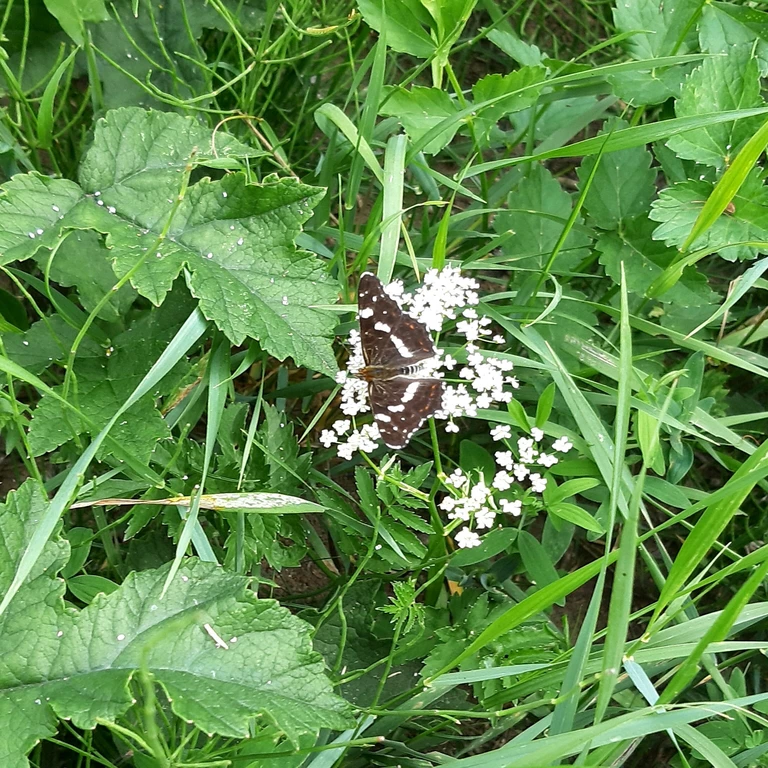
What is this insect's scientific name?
Araschnia levana
